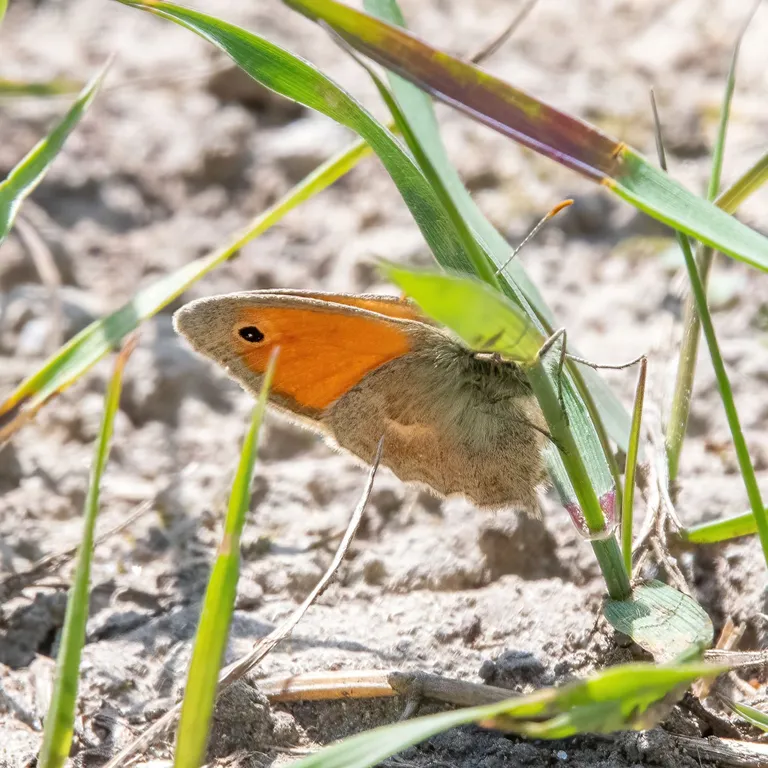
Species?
Coenonympha pamphilus
